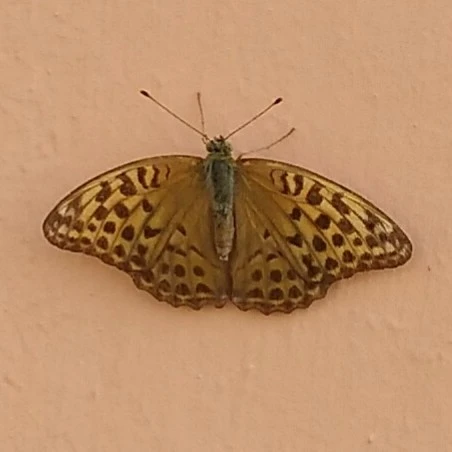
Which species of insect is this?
Argynnis paphia
